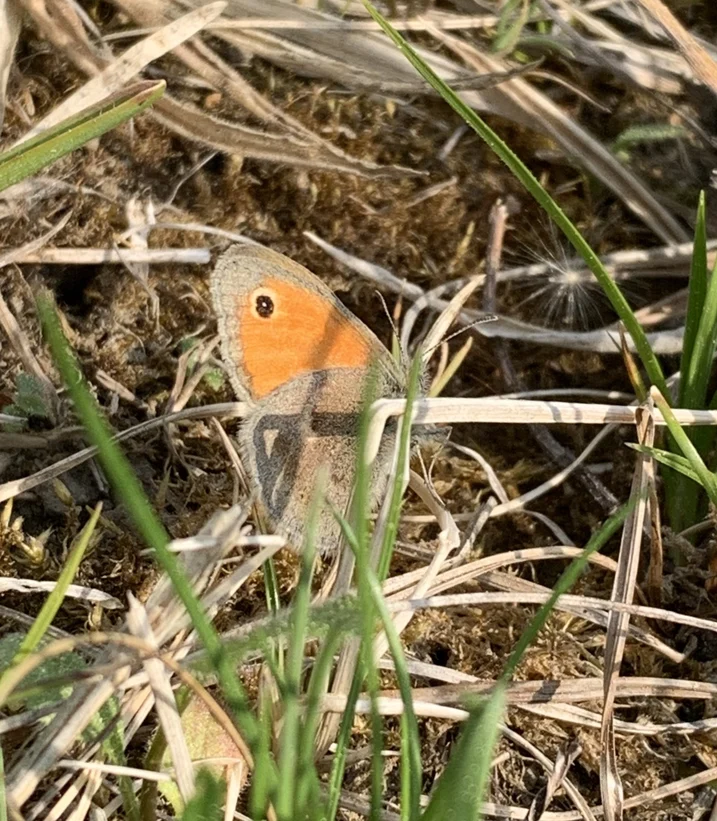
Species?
Coenonympha pamphilus
